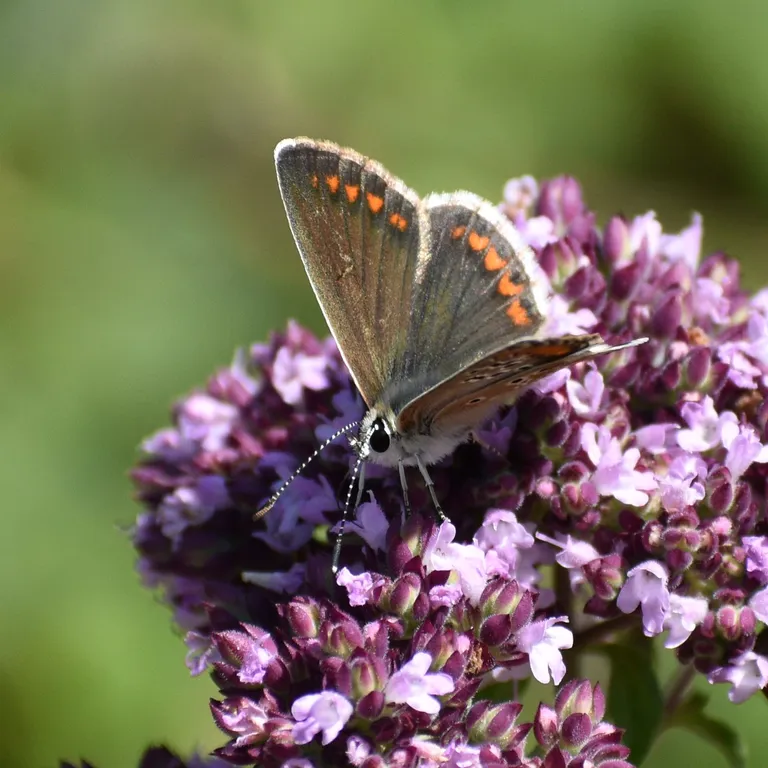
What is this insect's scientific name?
Aricia agestis/artaxerxes
